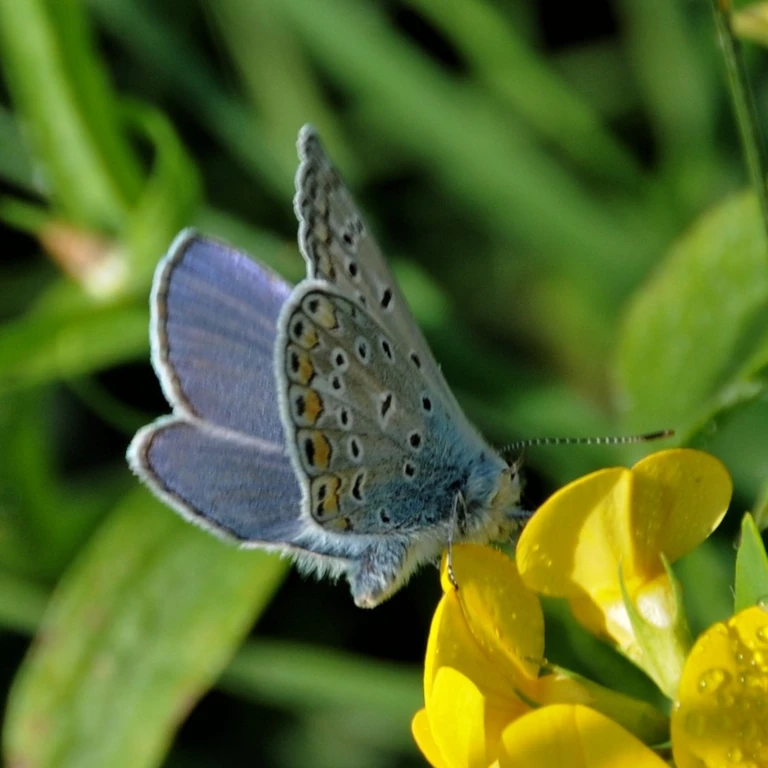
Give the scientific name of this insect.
Polyommatus icarus
